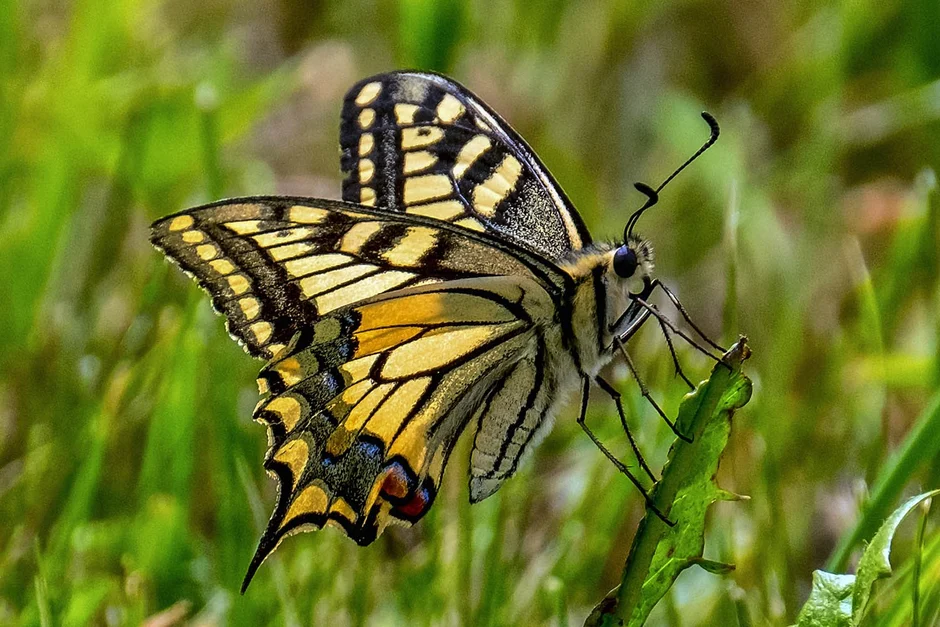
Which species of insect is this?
Papilio machaon
